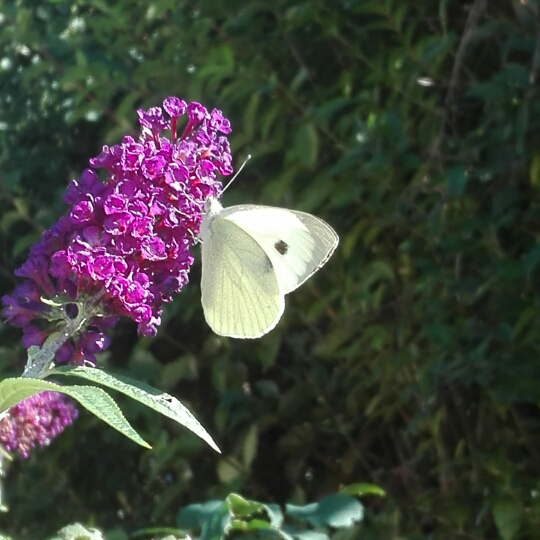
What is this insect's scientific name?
Pieris brassicae
